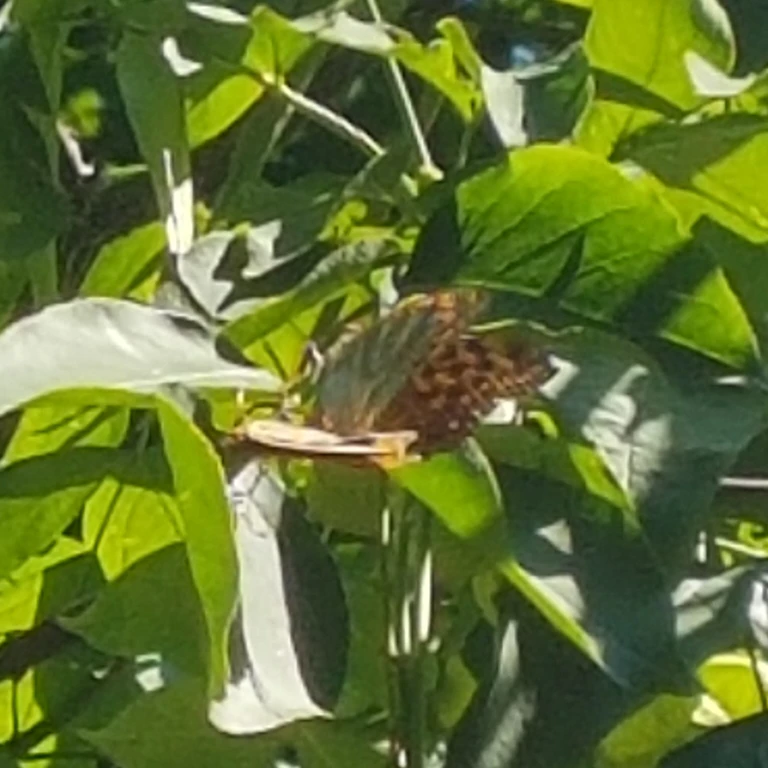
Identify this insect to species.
Argynnis paphia
